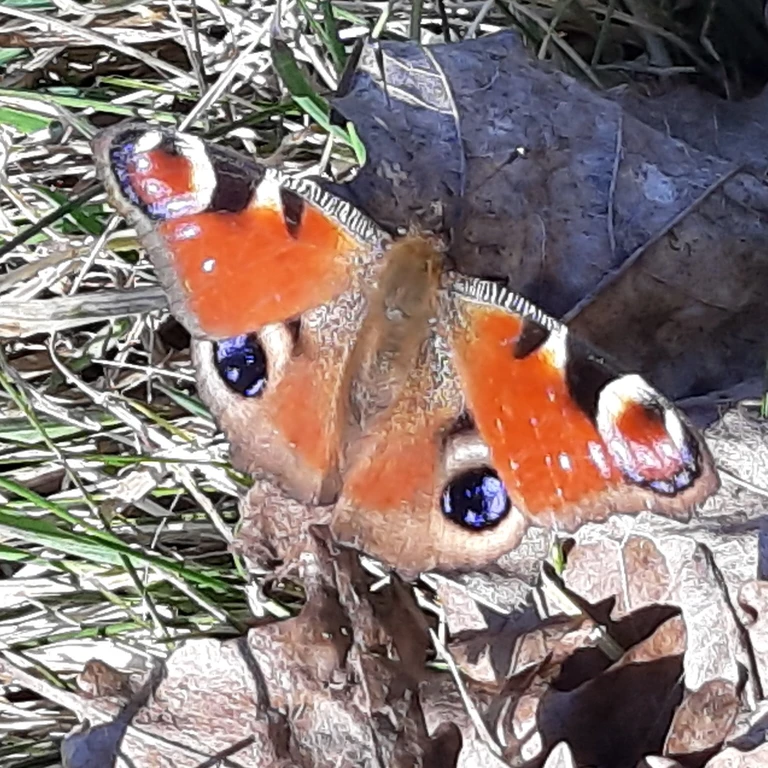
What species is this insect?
Aglais io
